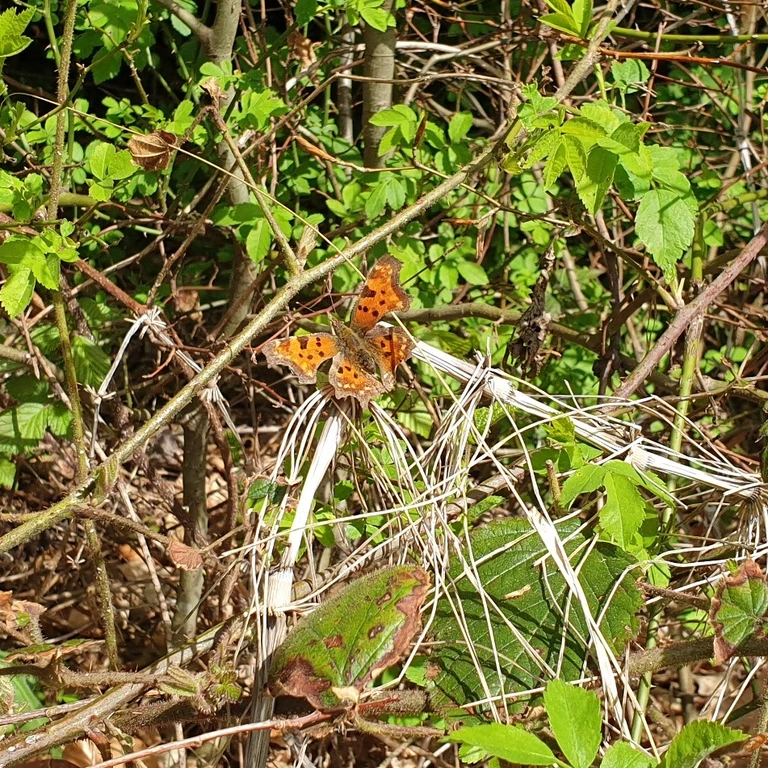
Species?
Polygonia c-album
